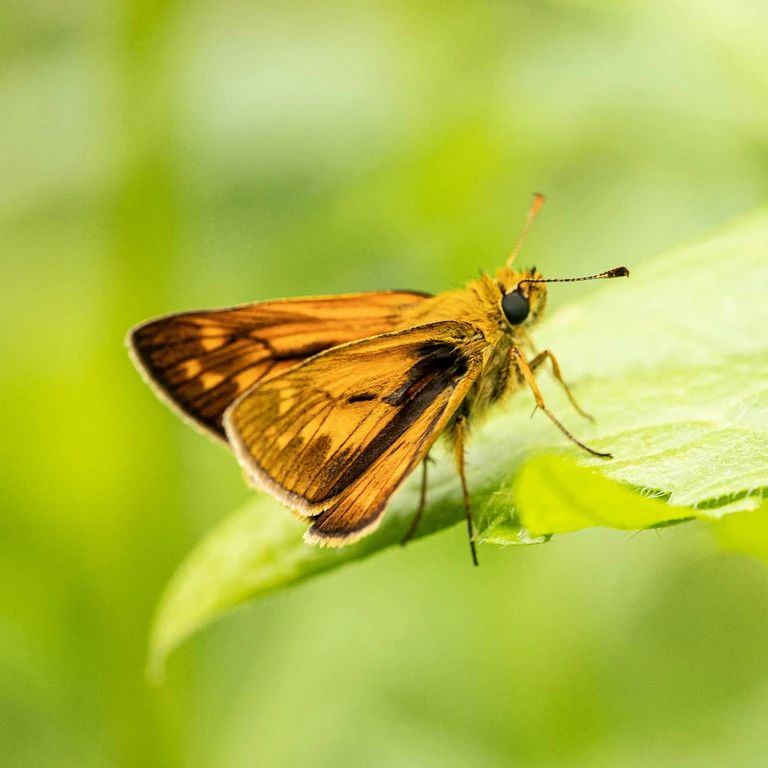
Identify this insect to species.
Ochlodes sylvanus (also Ochlodes venata)
